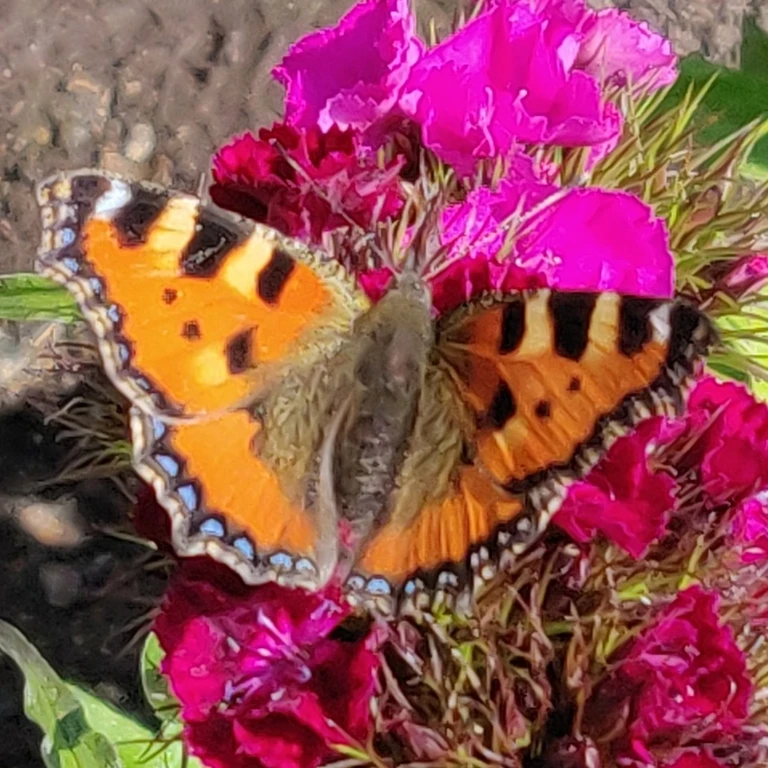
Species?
Aglais urticae
